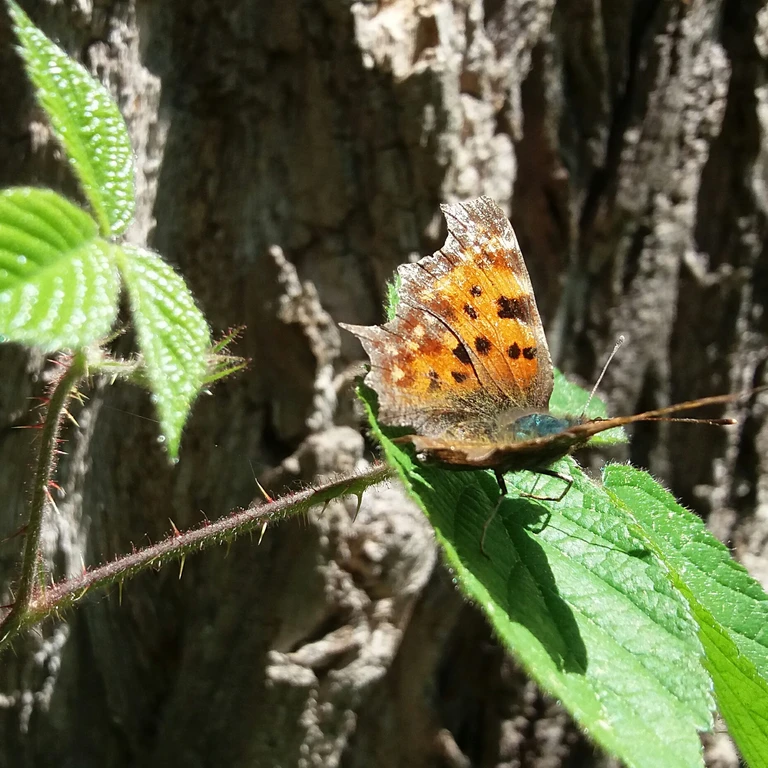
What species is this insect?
Polygonia c-album
